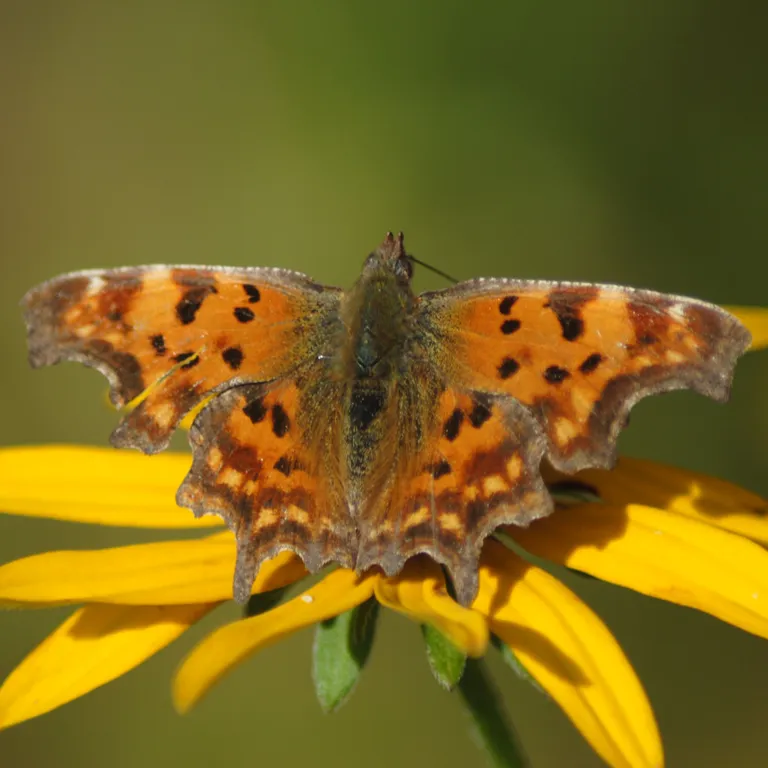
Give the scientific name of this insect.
Polygonia c-album
